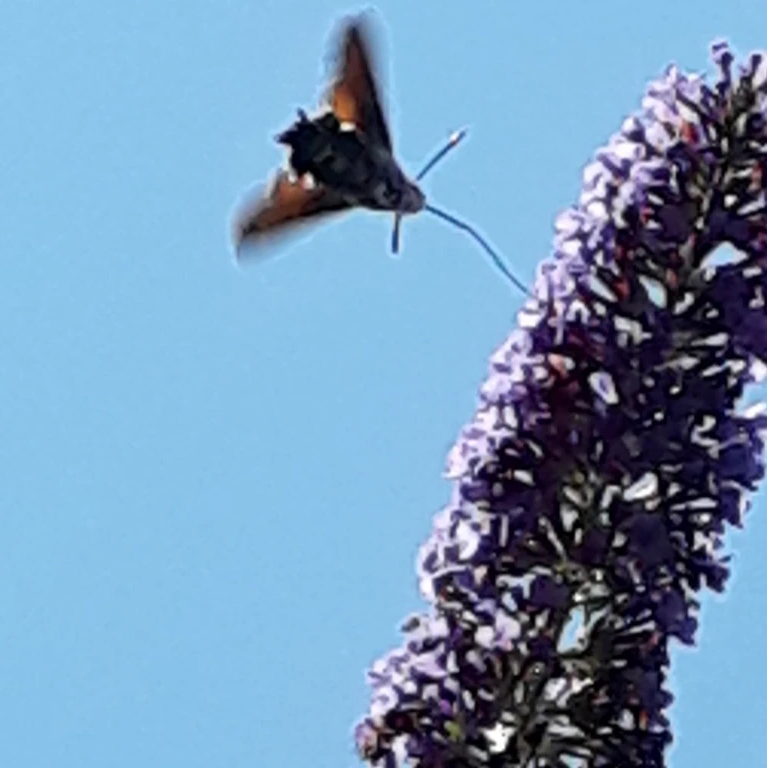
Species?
Macroglossum stellatarum
